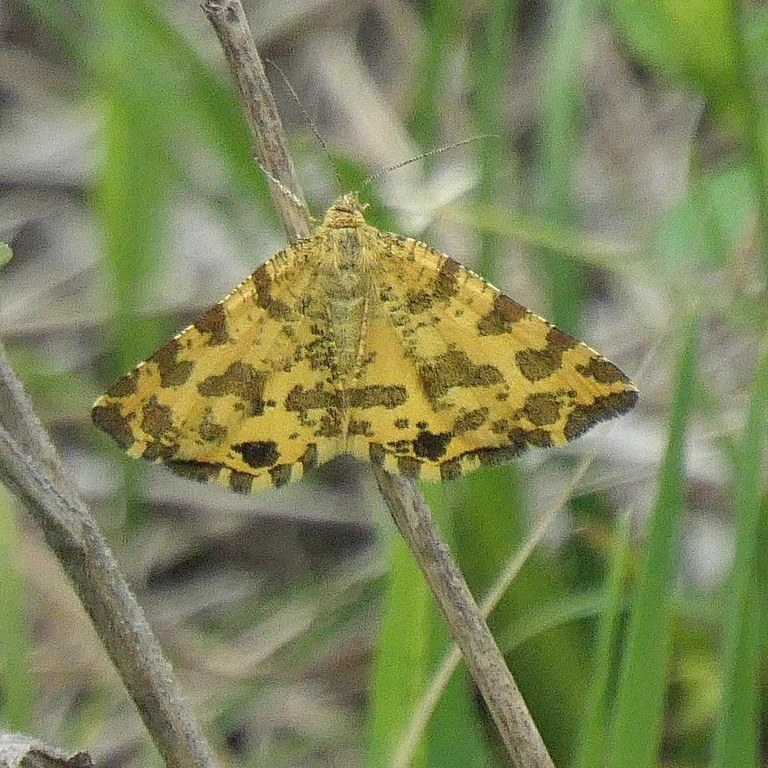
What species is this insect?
Pseudopanthera macularia
